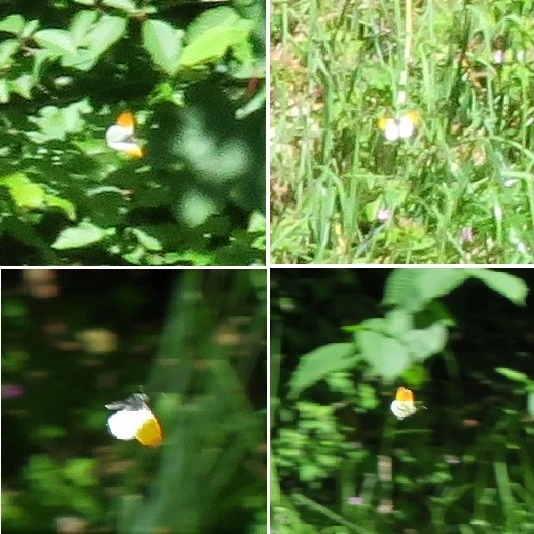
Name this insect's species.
Anthocharis cardamines
